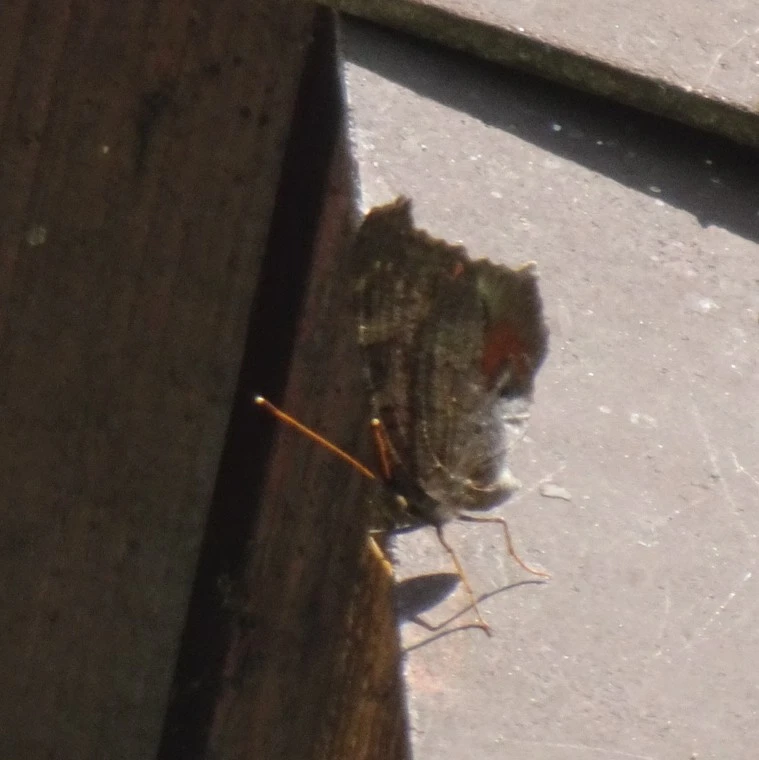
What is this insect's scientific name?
Aglais io
